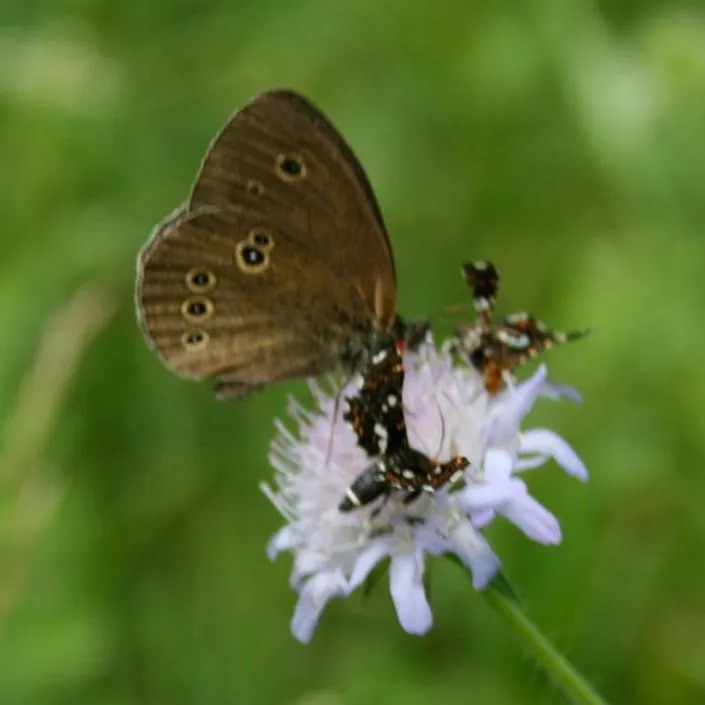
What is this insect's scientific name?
Aphantopus hyperantus
